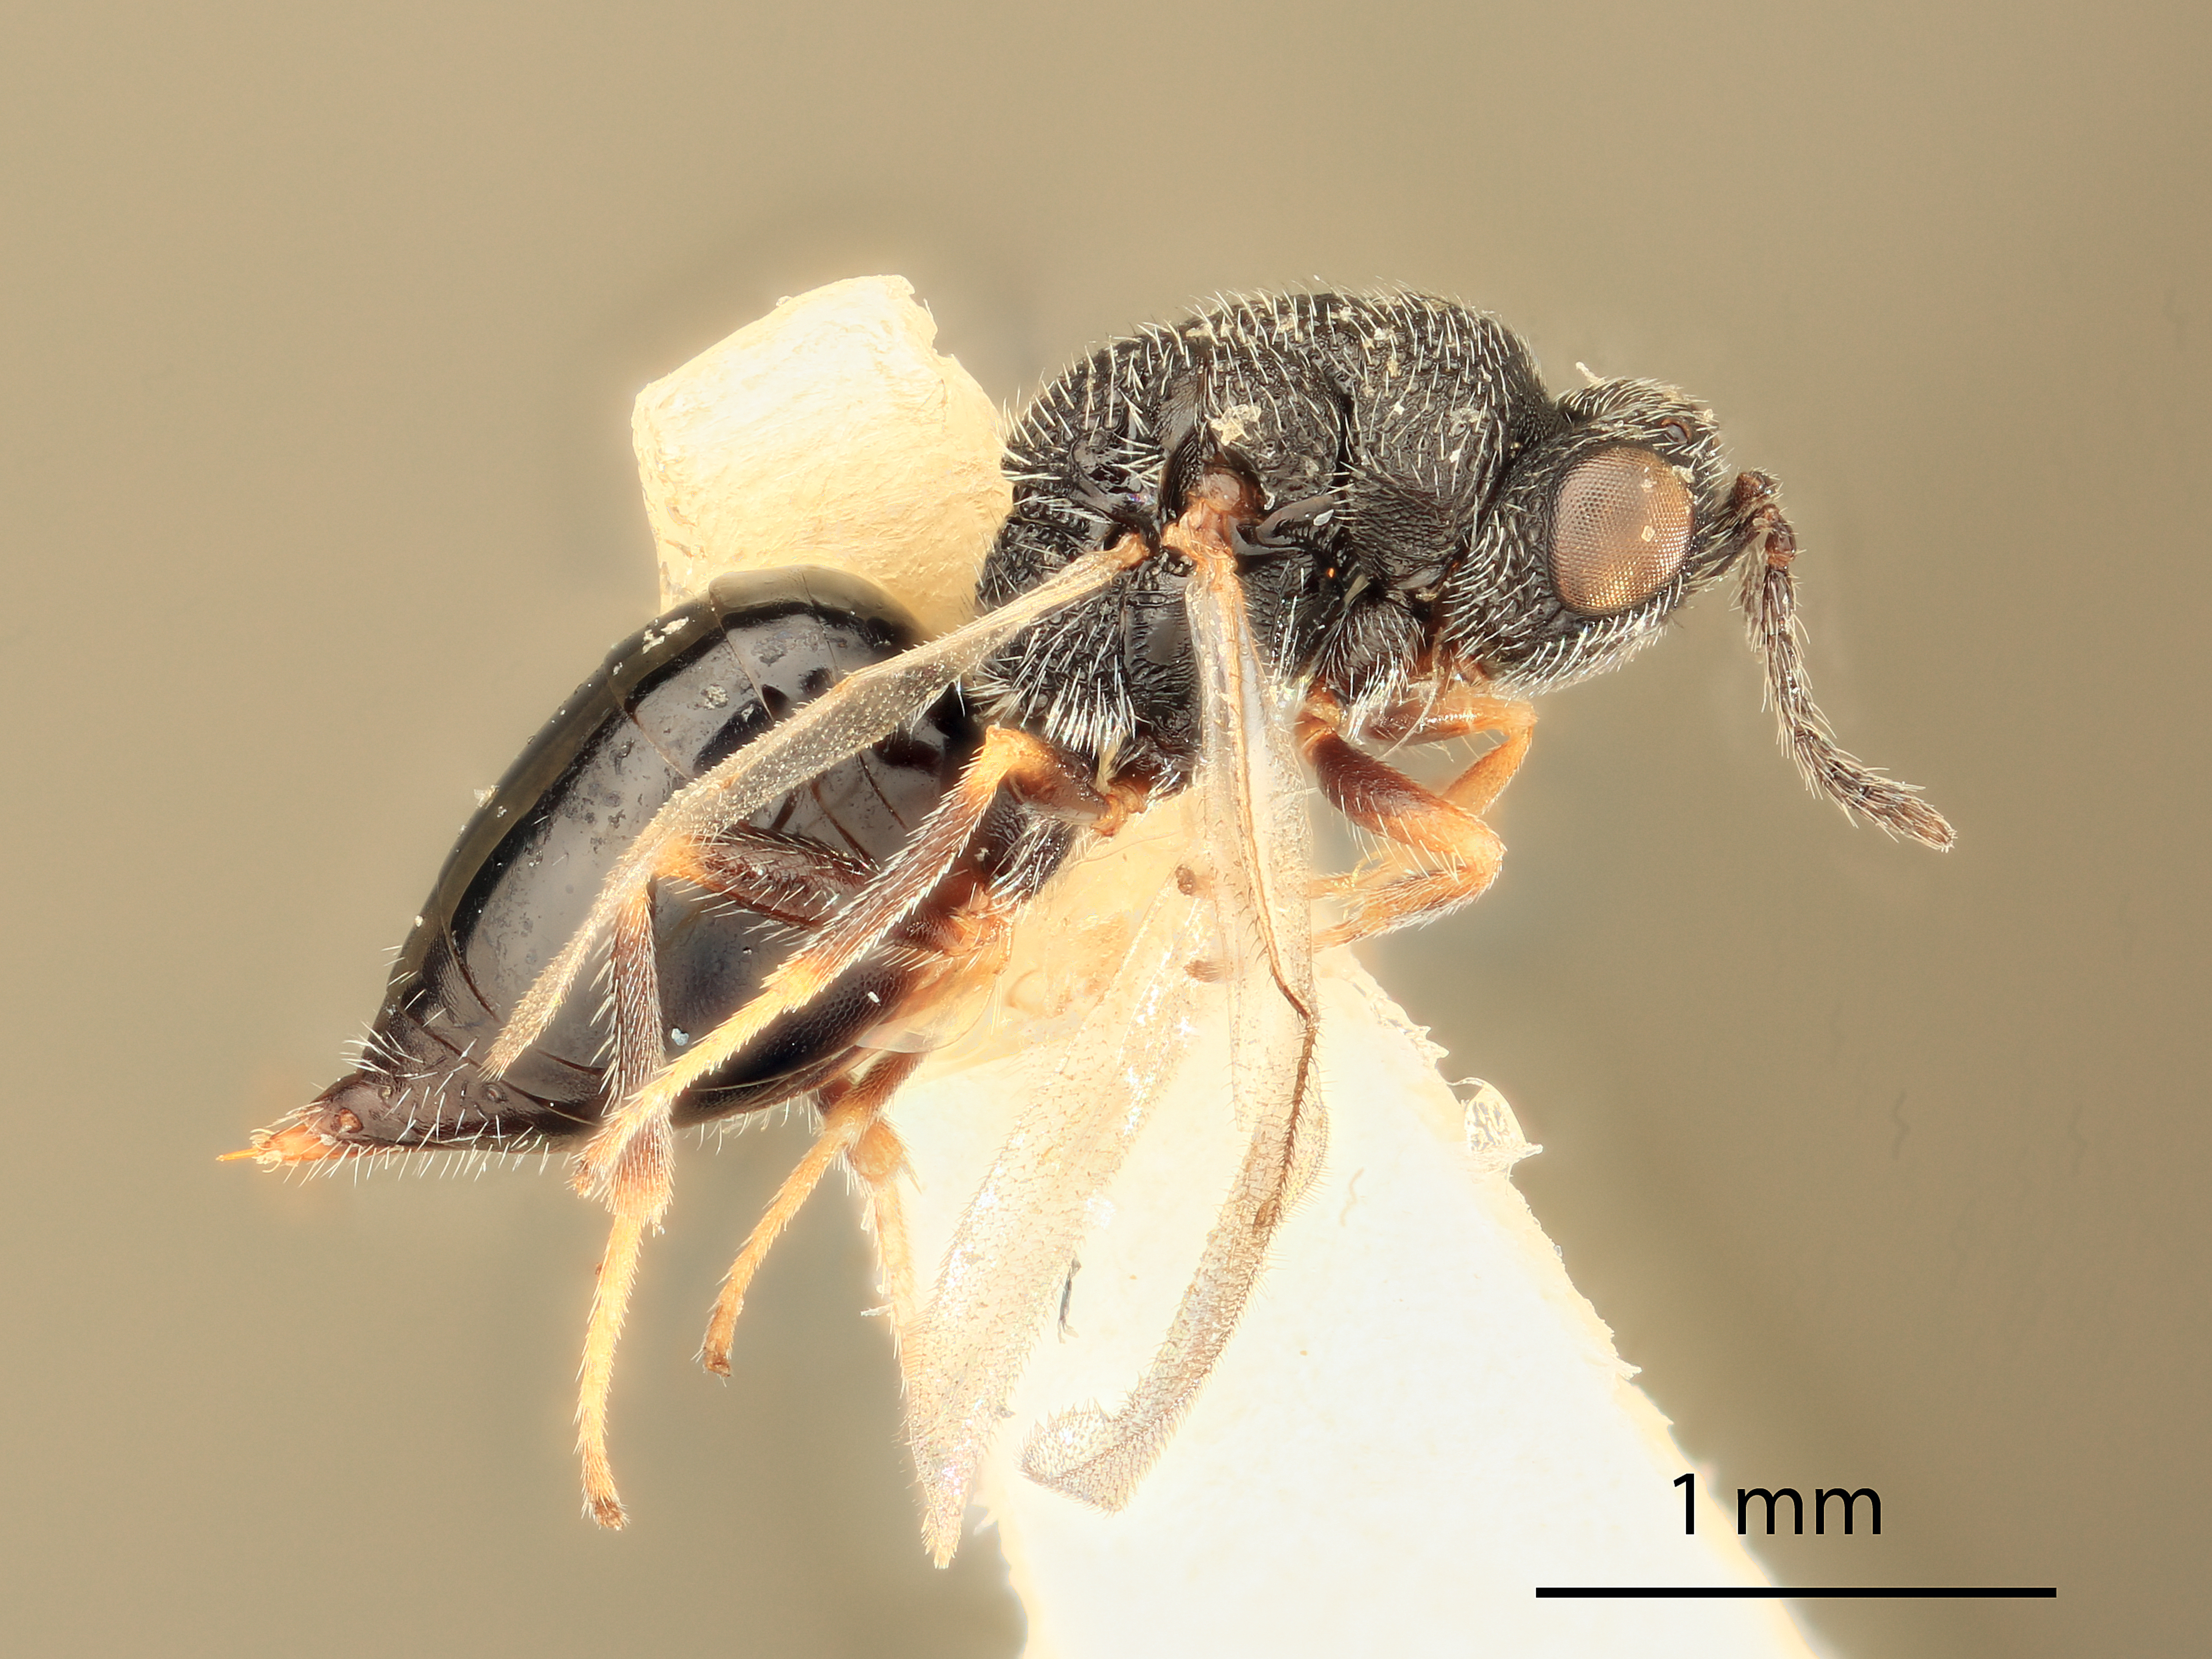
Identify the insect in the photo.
Eurytoma salicigalla
